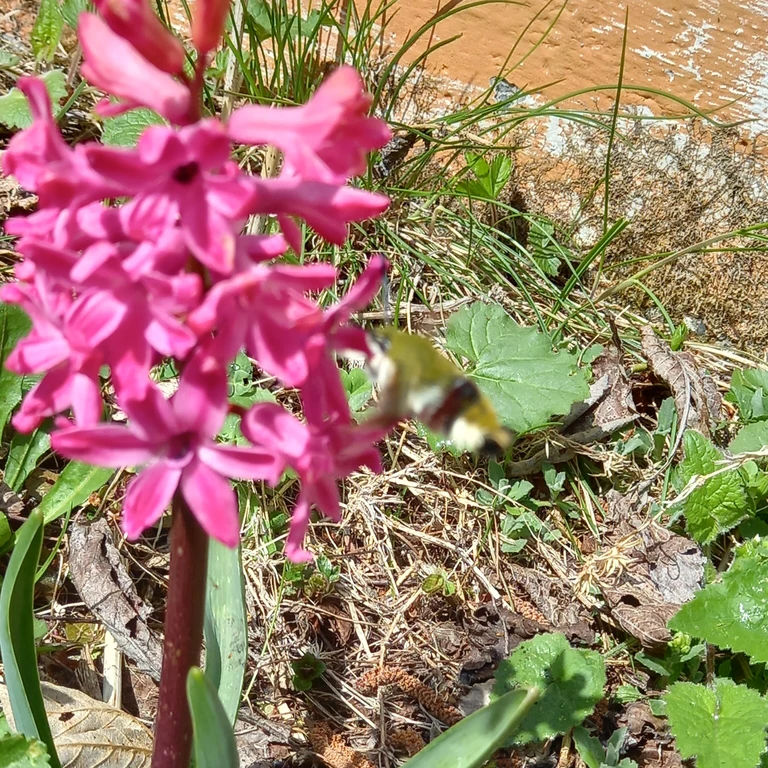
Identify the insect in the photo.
Hemaris fuciformis
